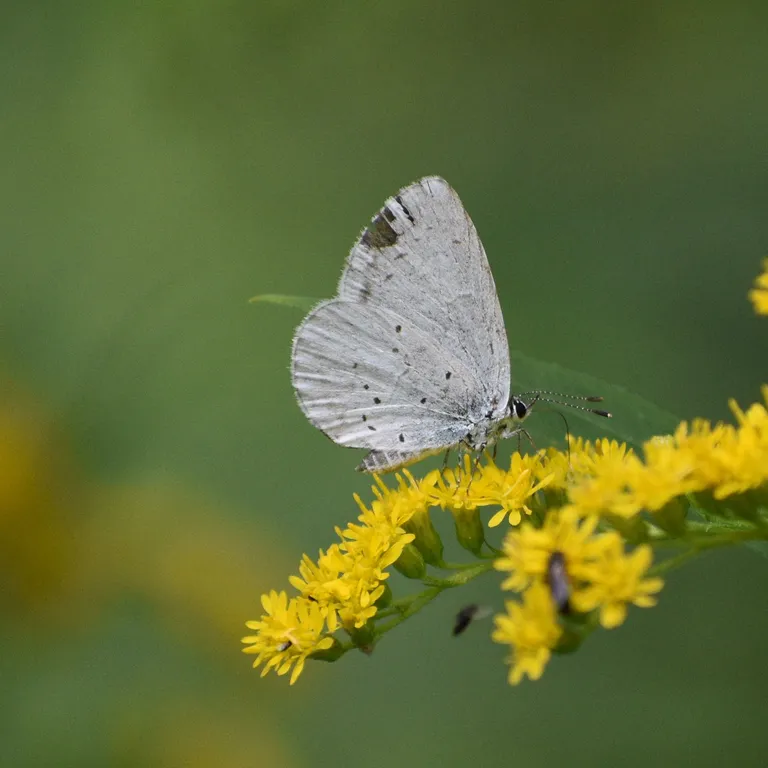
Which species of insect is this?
Celastrina argiolus
